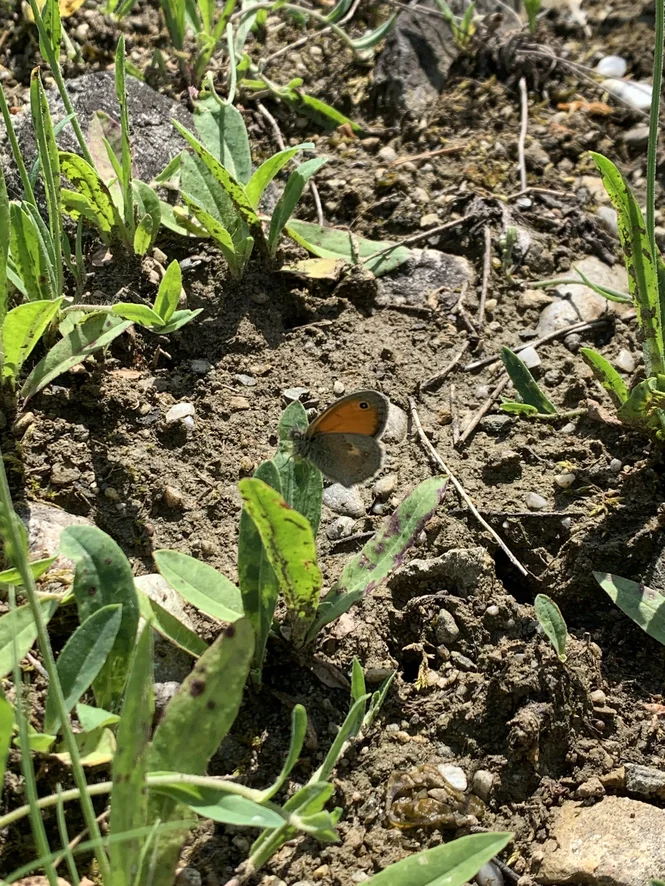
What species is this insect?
Coenonympha pamphilus
